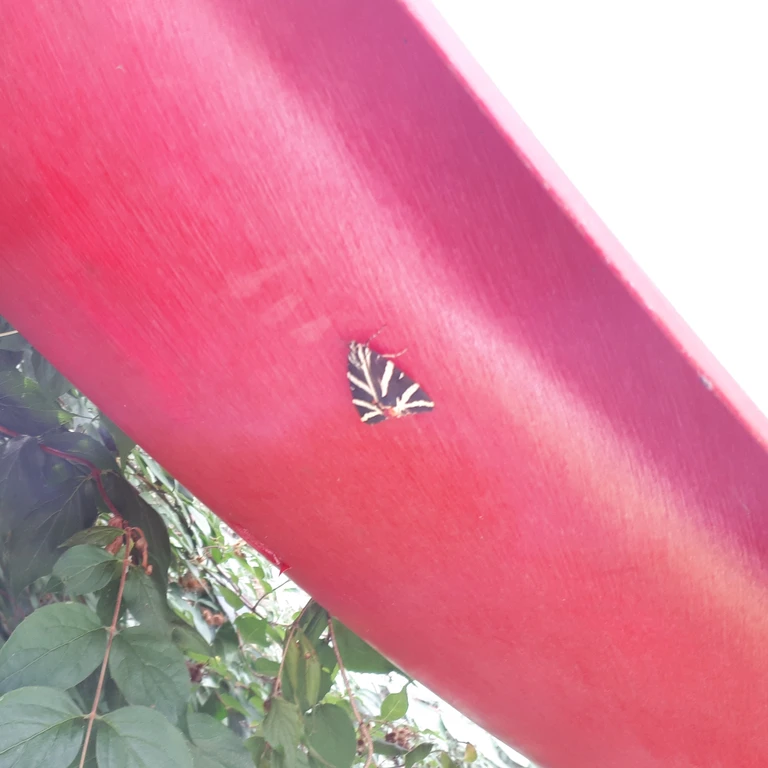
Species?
Euplagia quadripunctaria
